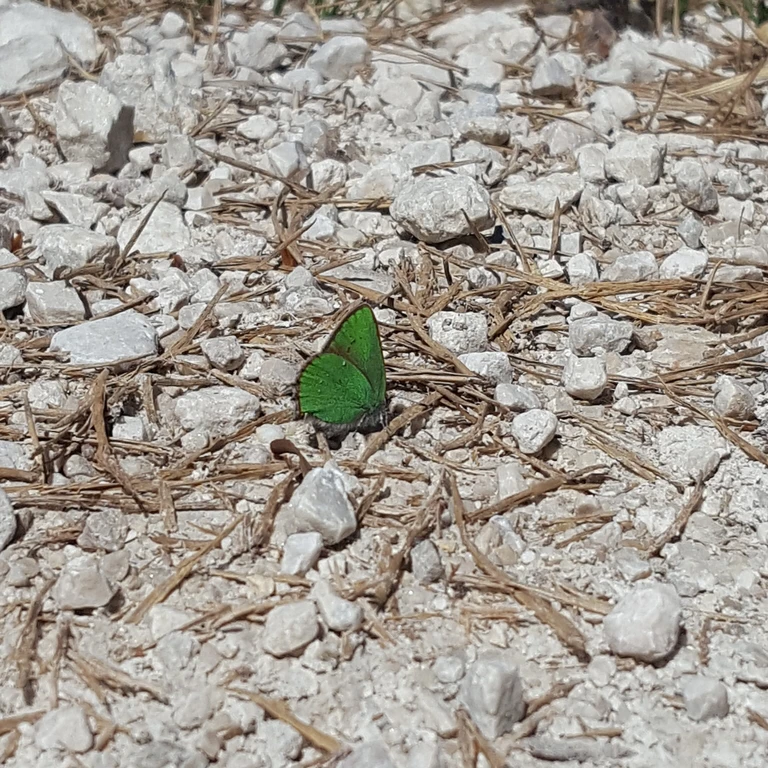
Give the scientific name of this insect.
Callophrys rubi
